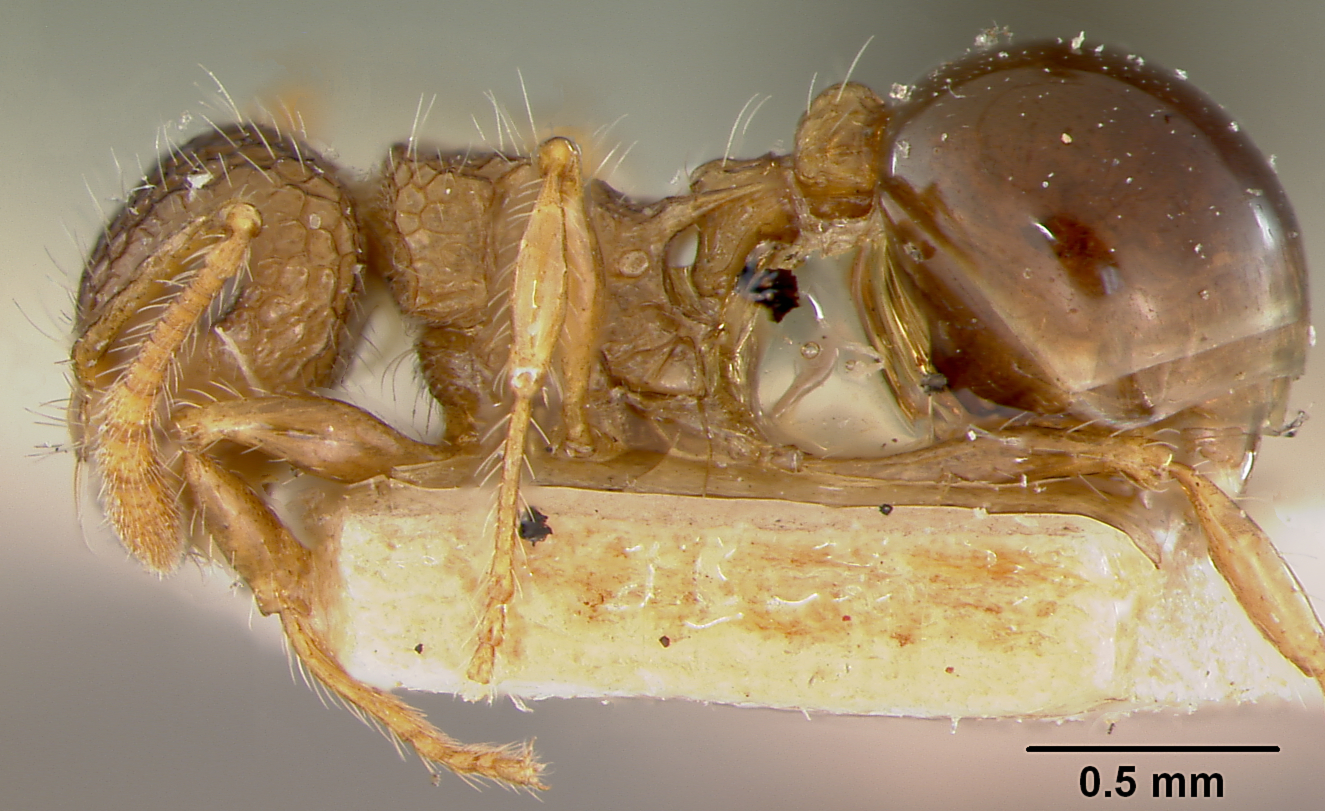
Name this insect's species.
Pristomyrmex japonicus
